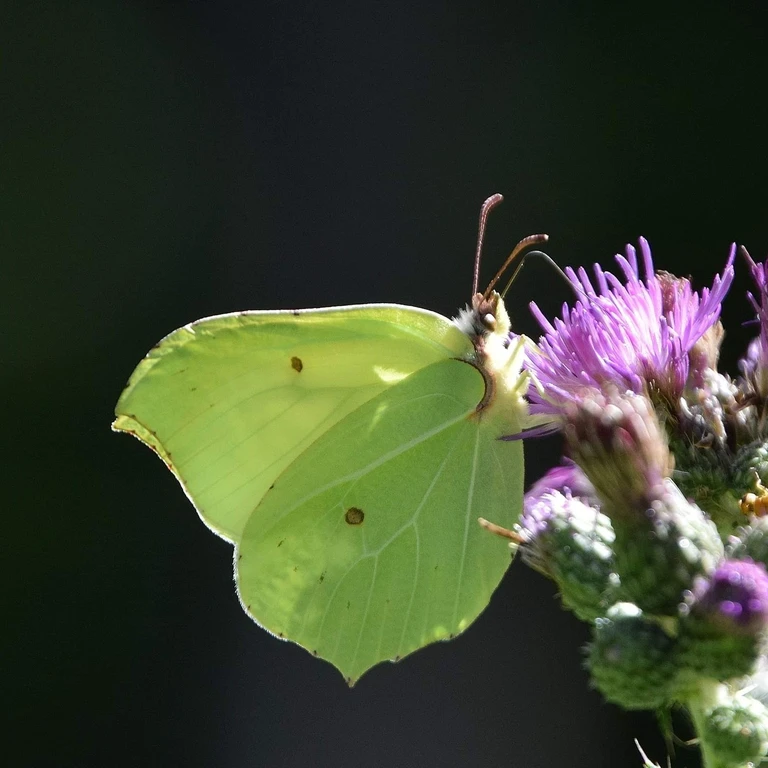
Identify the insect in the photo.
Gonepteryx rhamni
